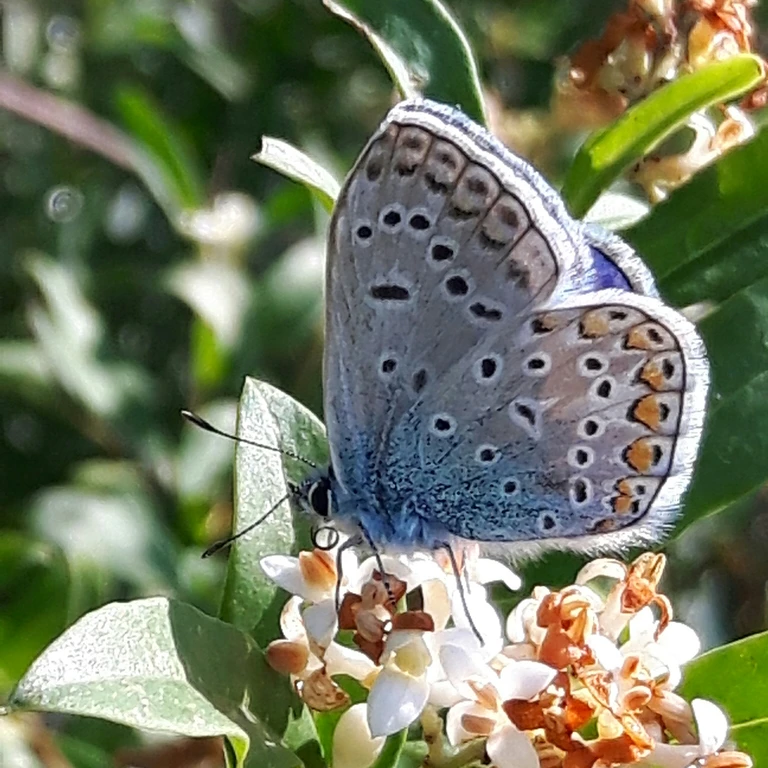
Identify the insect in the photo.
Polyommatus icarus
